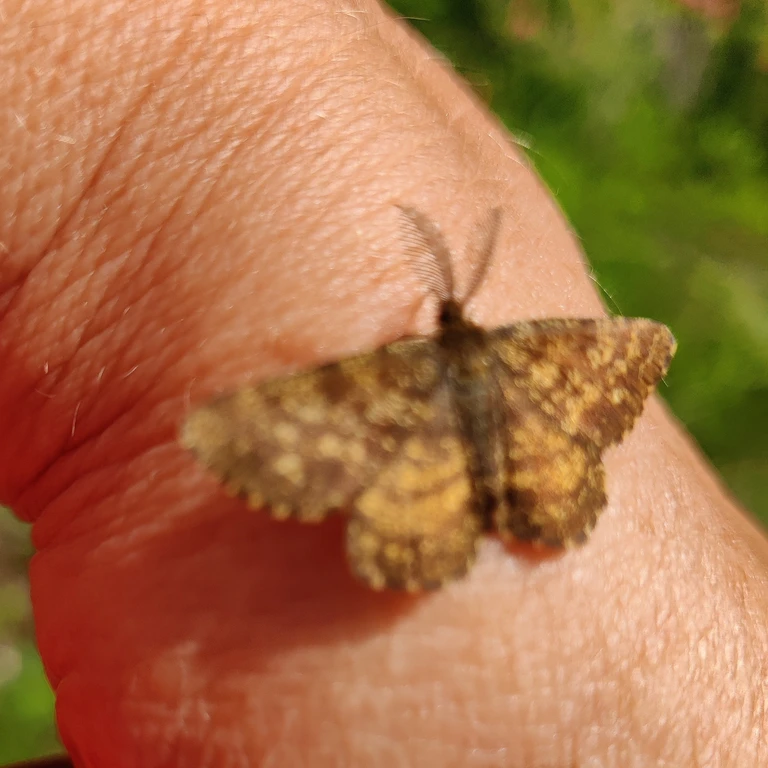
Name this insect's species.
Ematurga atomaria
